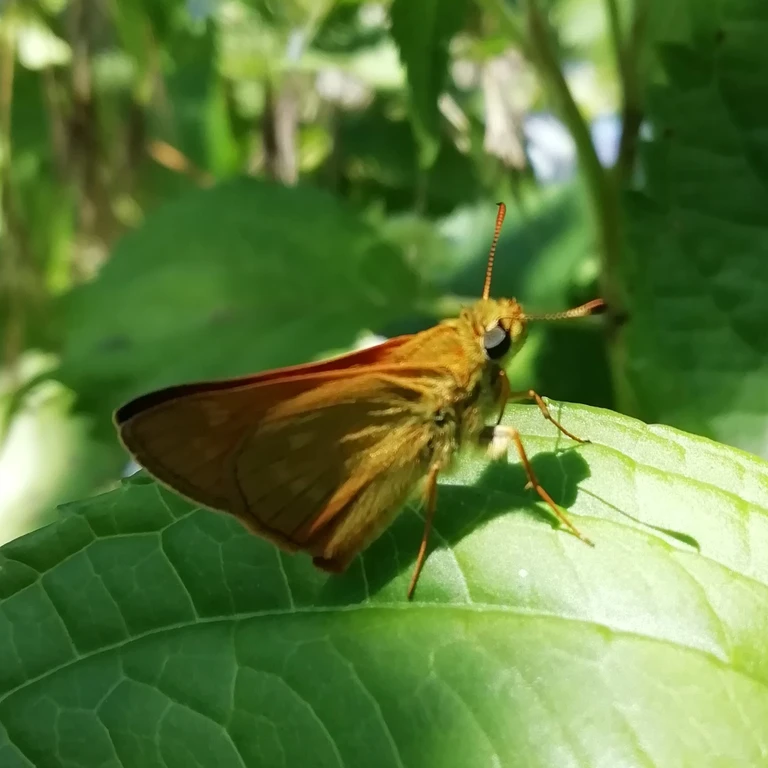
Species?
Ochlodes sylvanus (also Ochlodes venata)
